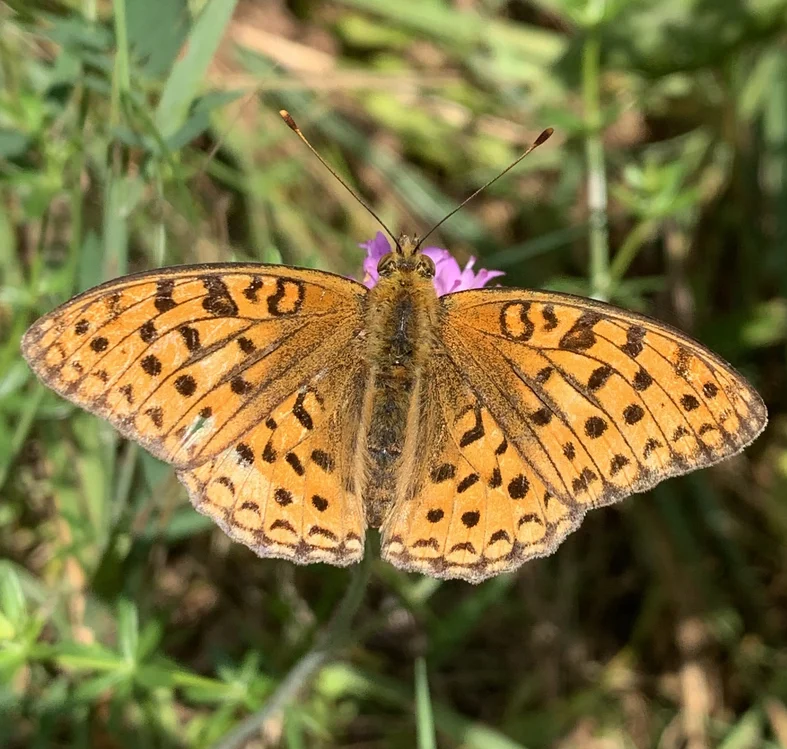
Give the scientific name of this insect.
Fabriciana adippe
